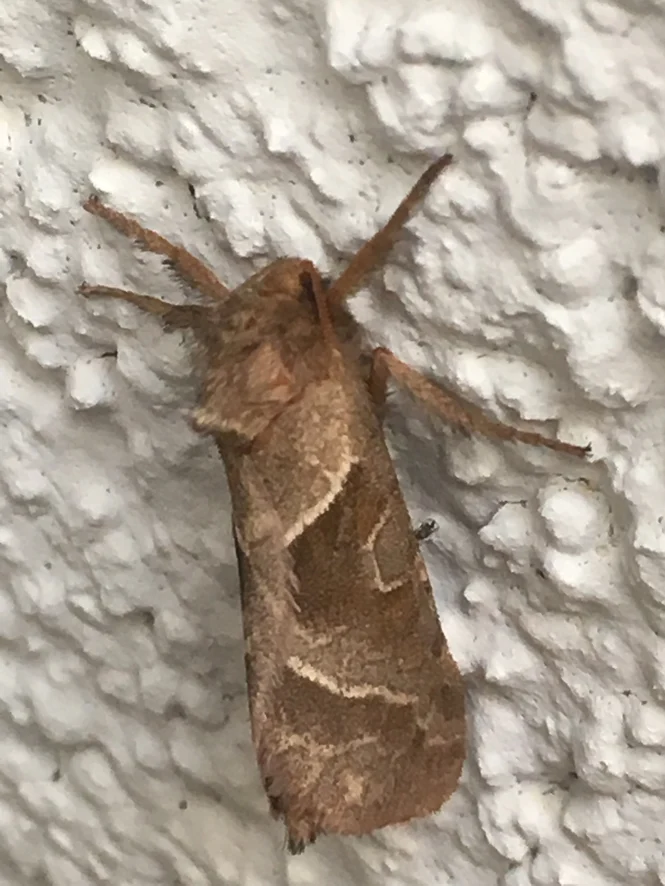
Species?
Triodia sylvina
